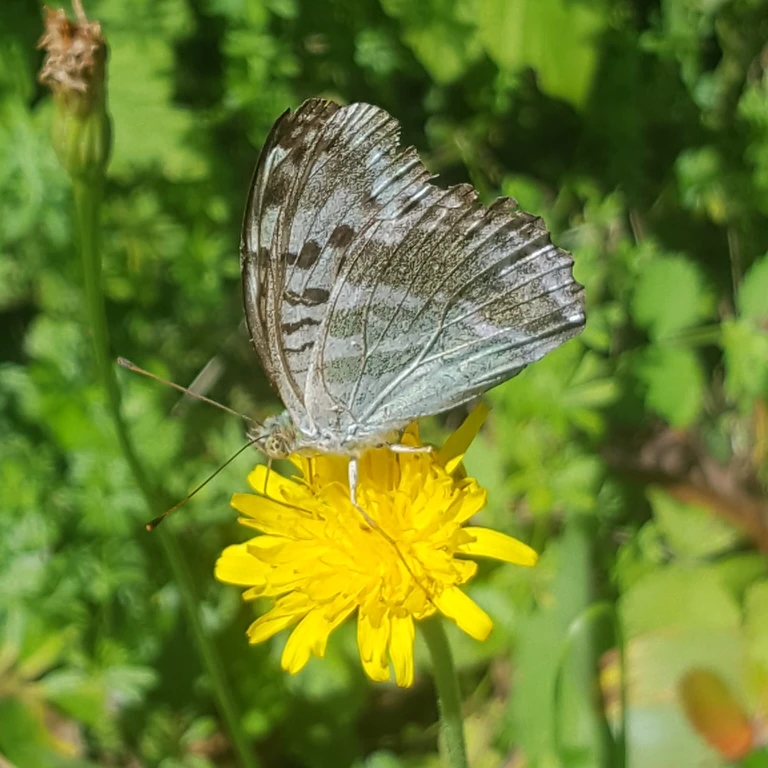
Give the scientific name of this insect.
Argynnis paphia
